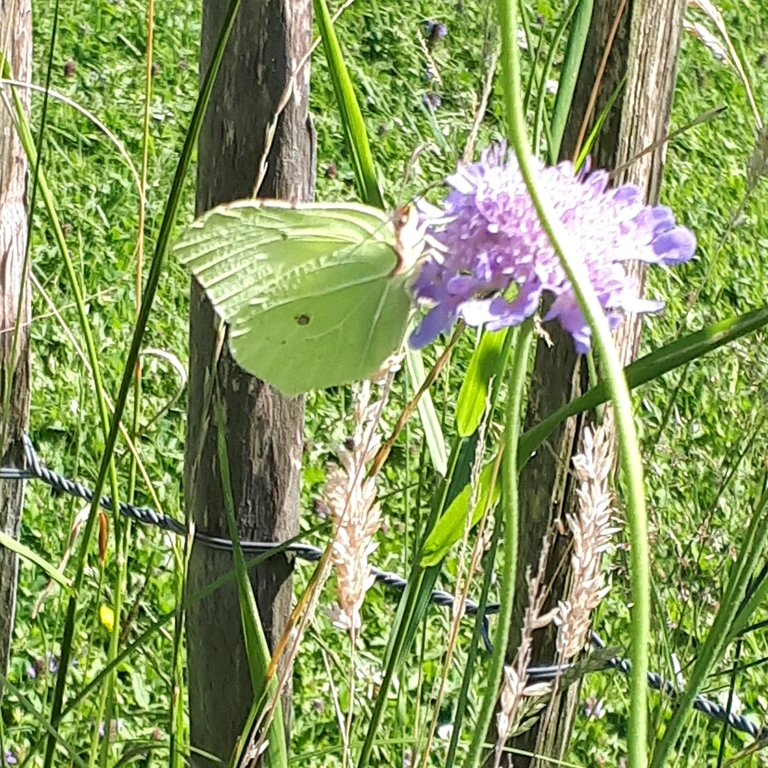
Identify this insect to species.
Gonepteryx rhamni
